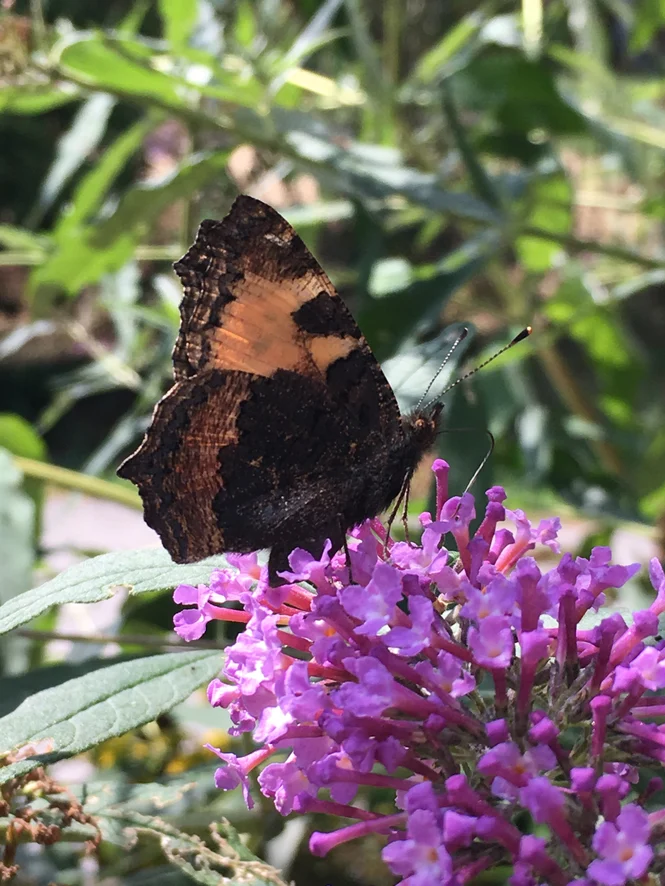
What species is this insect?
Aglais urticae
